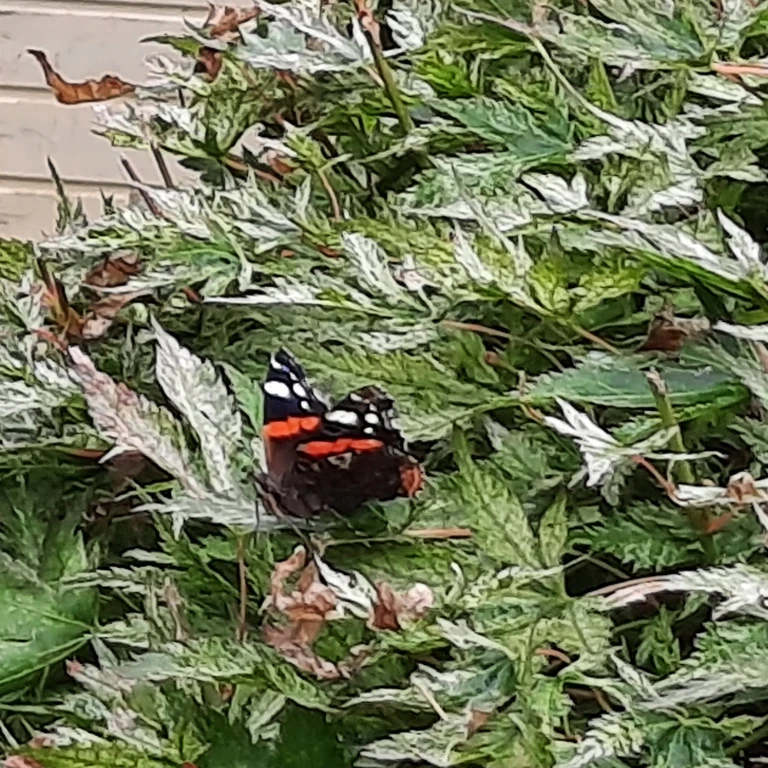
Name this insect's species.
Vanessa atalanta
